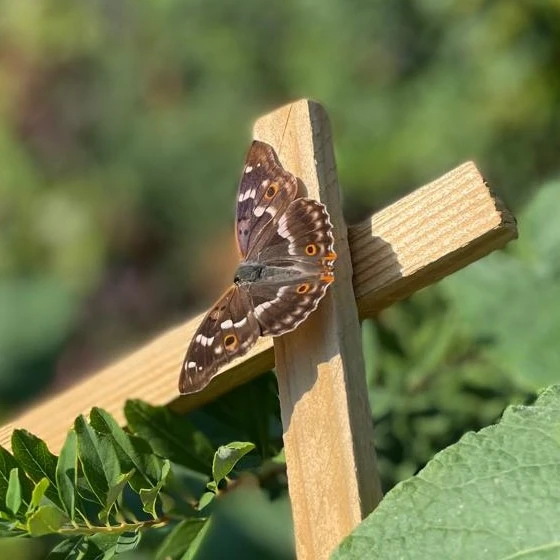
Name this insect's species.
Apatura ilia
